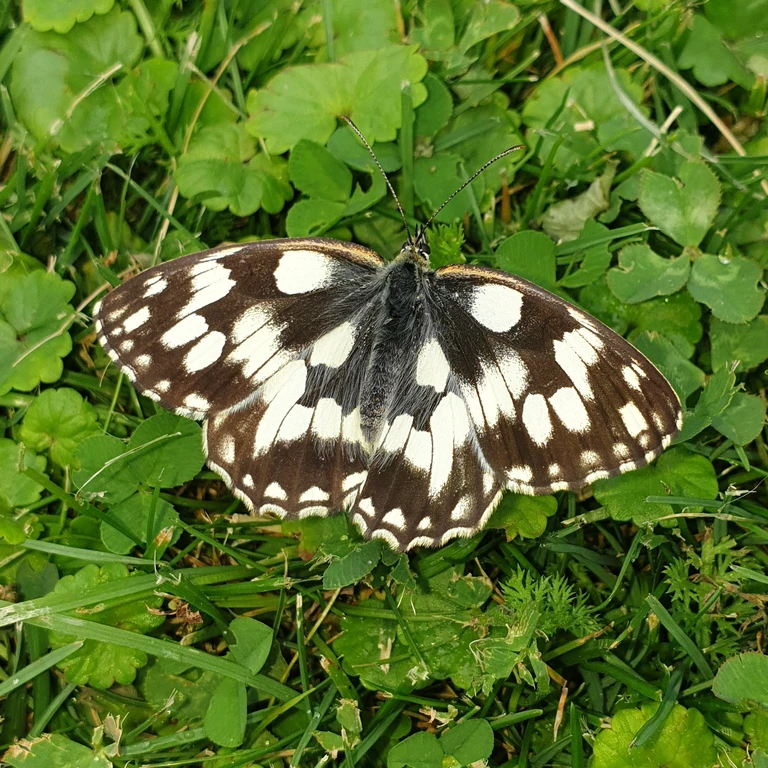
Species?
Melanargia galathea
